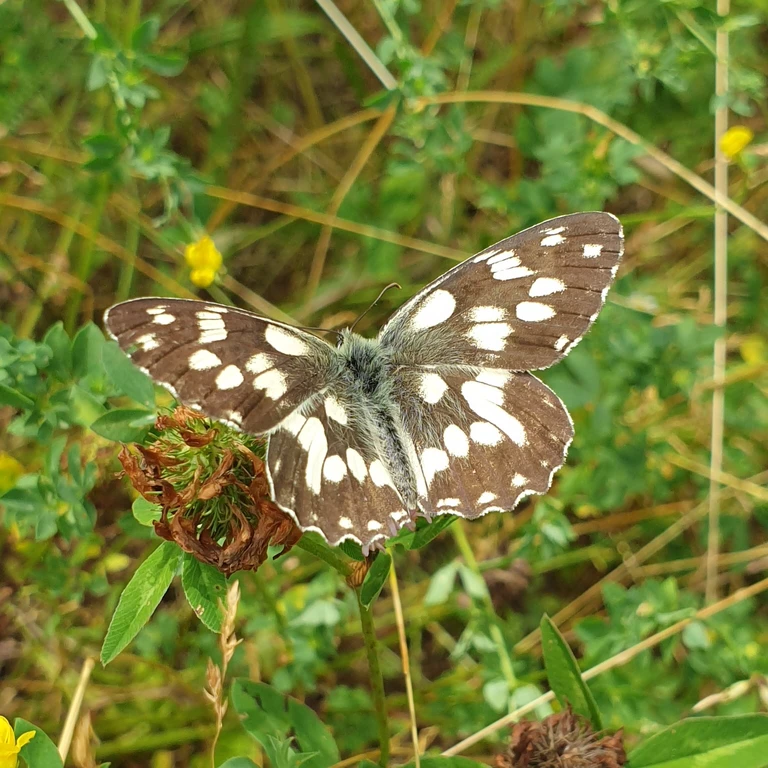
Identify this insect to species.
Melanargia galathea
